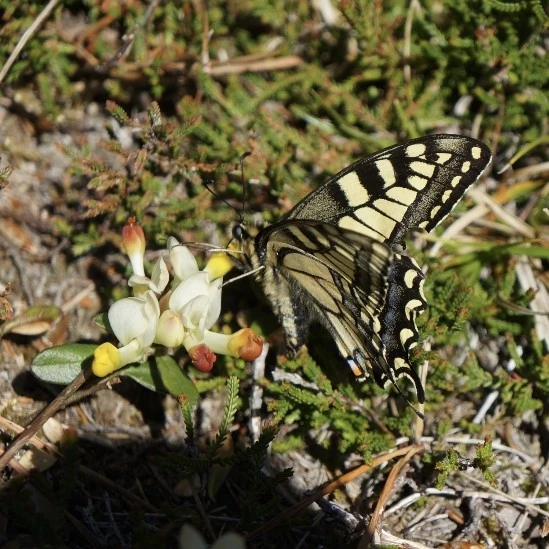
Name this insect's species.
Papilio machaon
